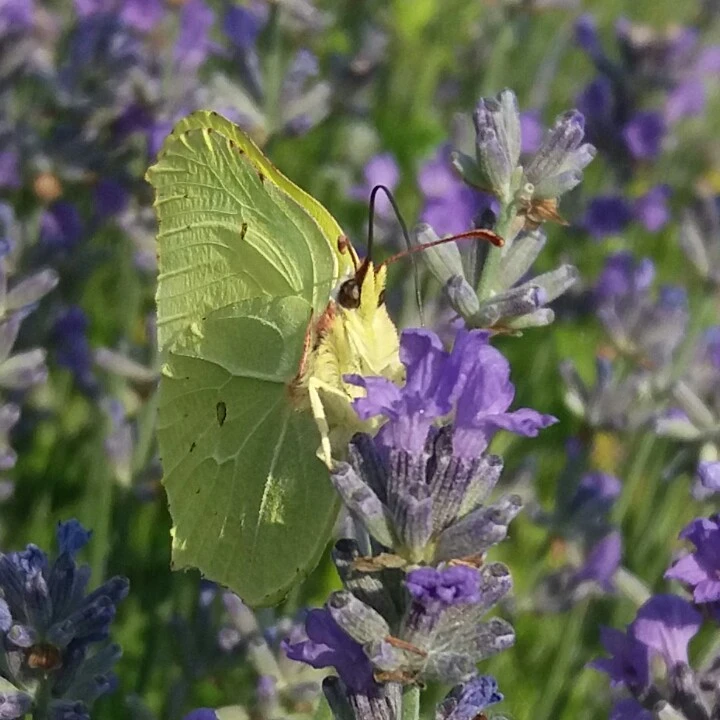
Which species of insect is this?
Gonepteryx rhamni
